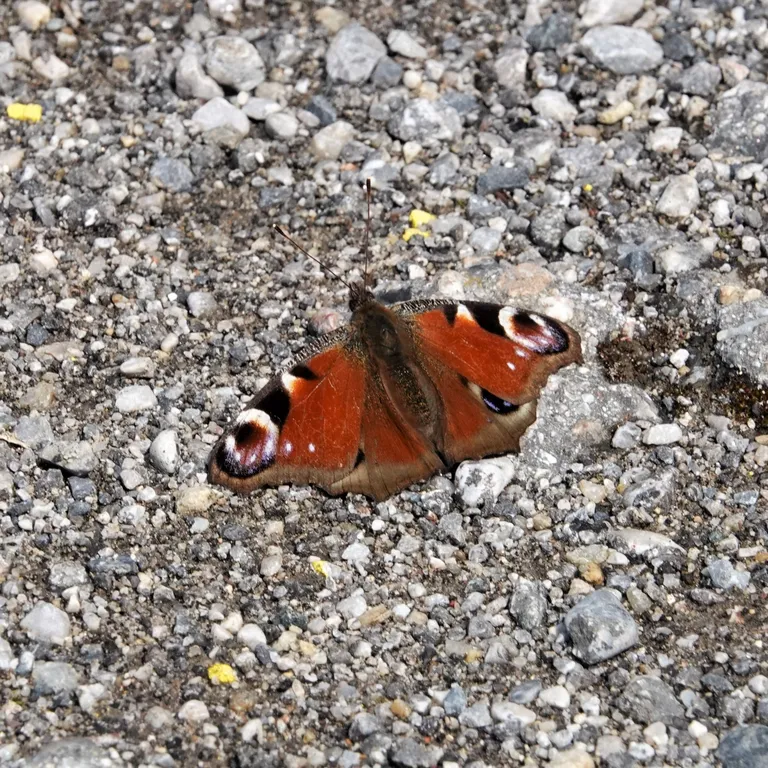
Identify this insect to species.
Aglais io
